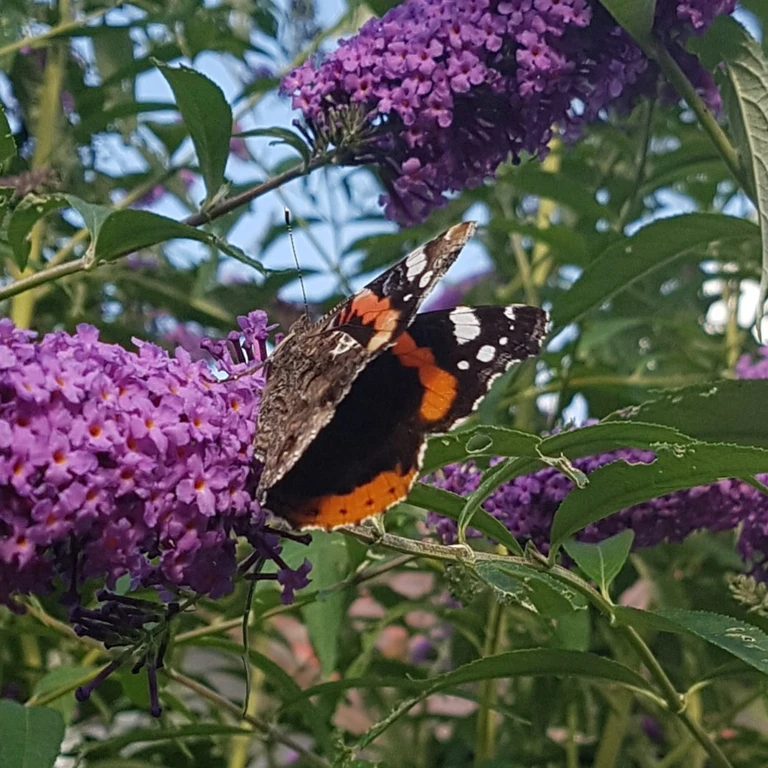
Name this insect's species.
Vanessa atalanta
